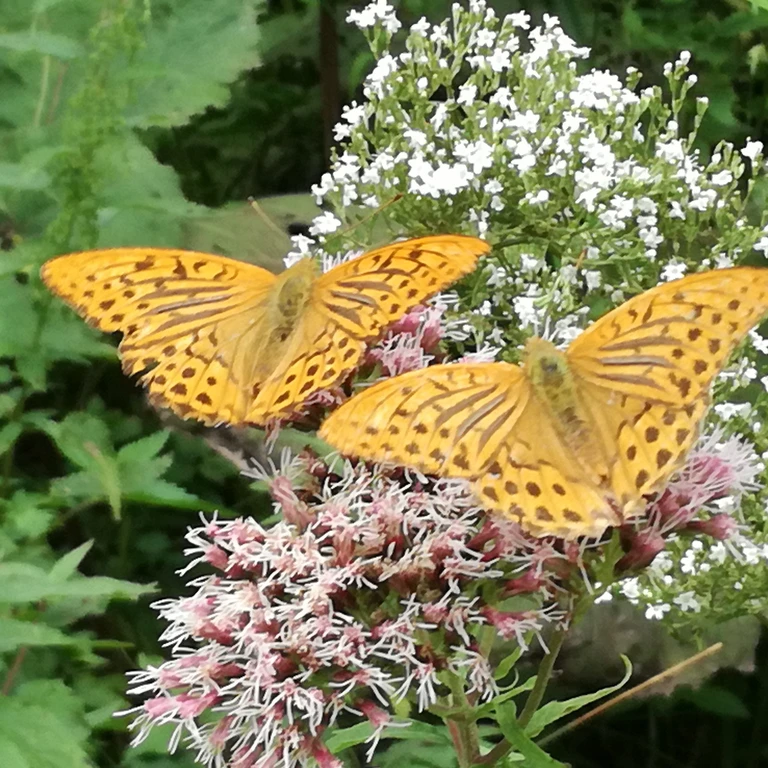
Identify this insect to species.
Argynnis paphia
